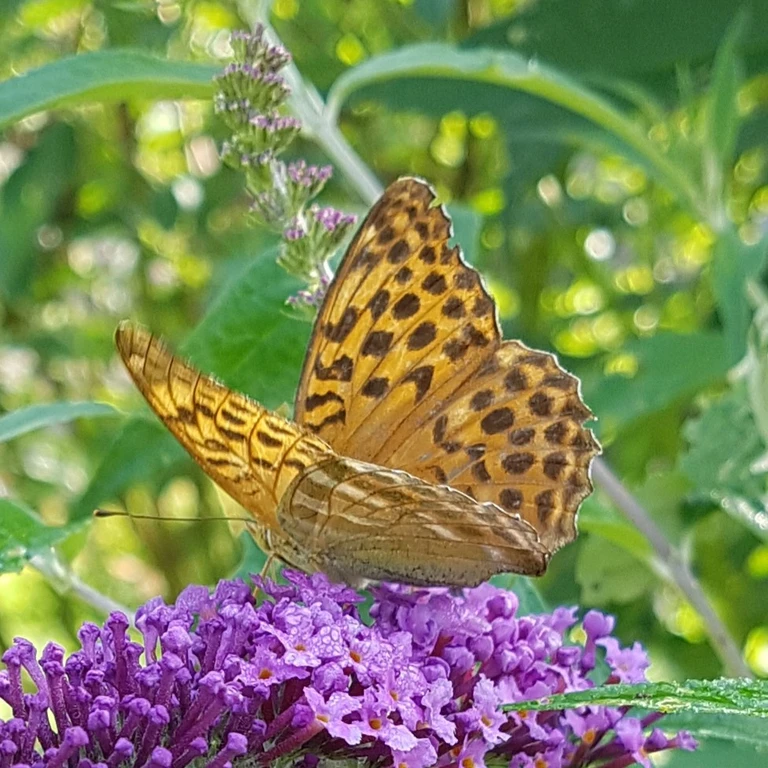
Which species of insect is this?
Argynnis paphia
